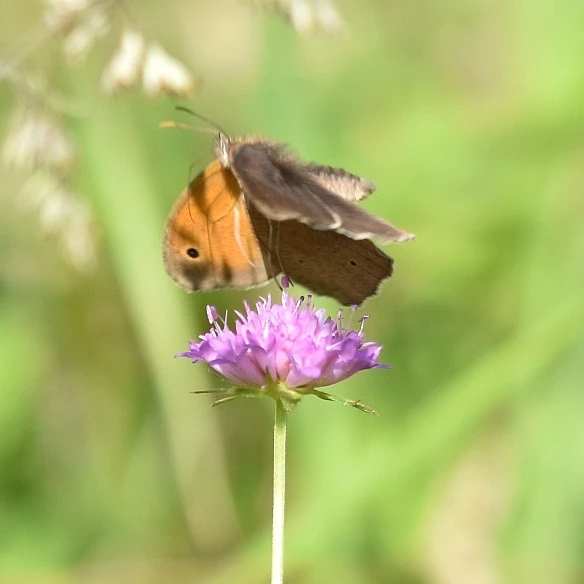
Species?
Maniola jurtina
